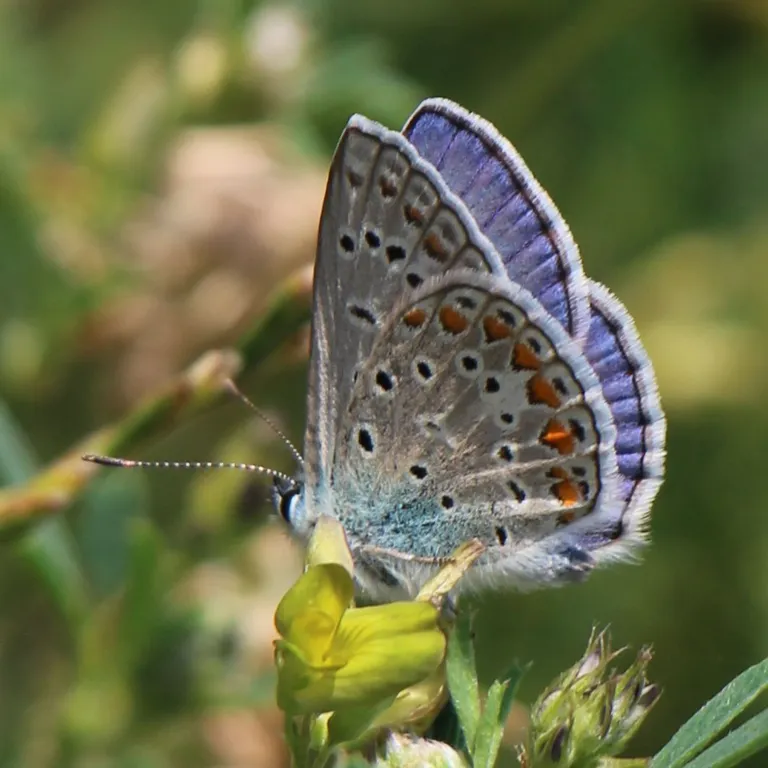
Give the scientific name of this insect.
Polyommatus icarus
